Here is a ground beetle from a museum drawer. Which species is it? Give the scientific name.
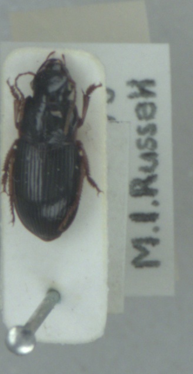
Harpalus latus
